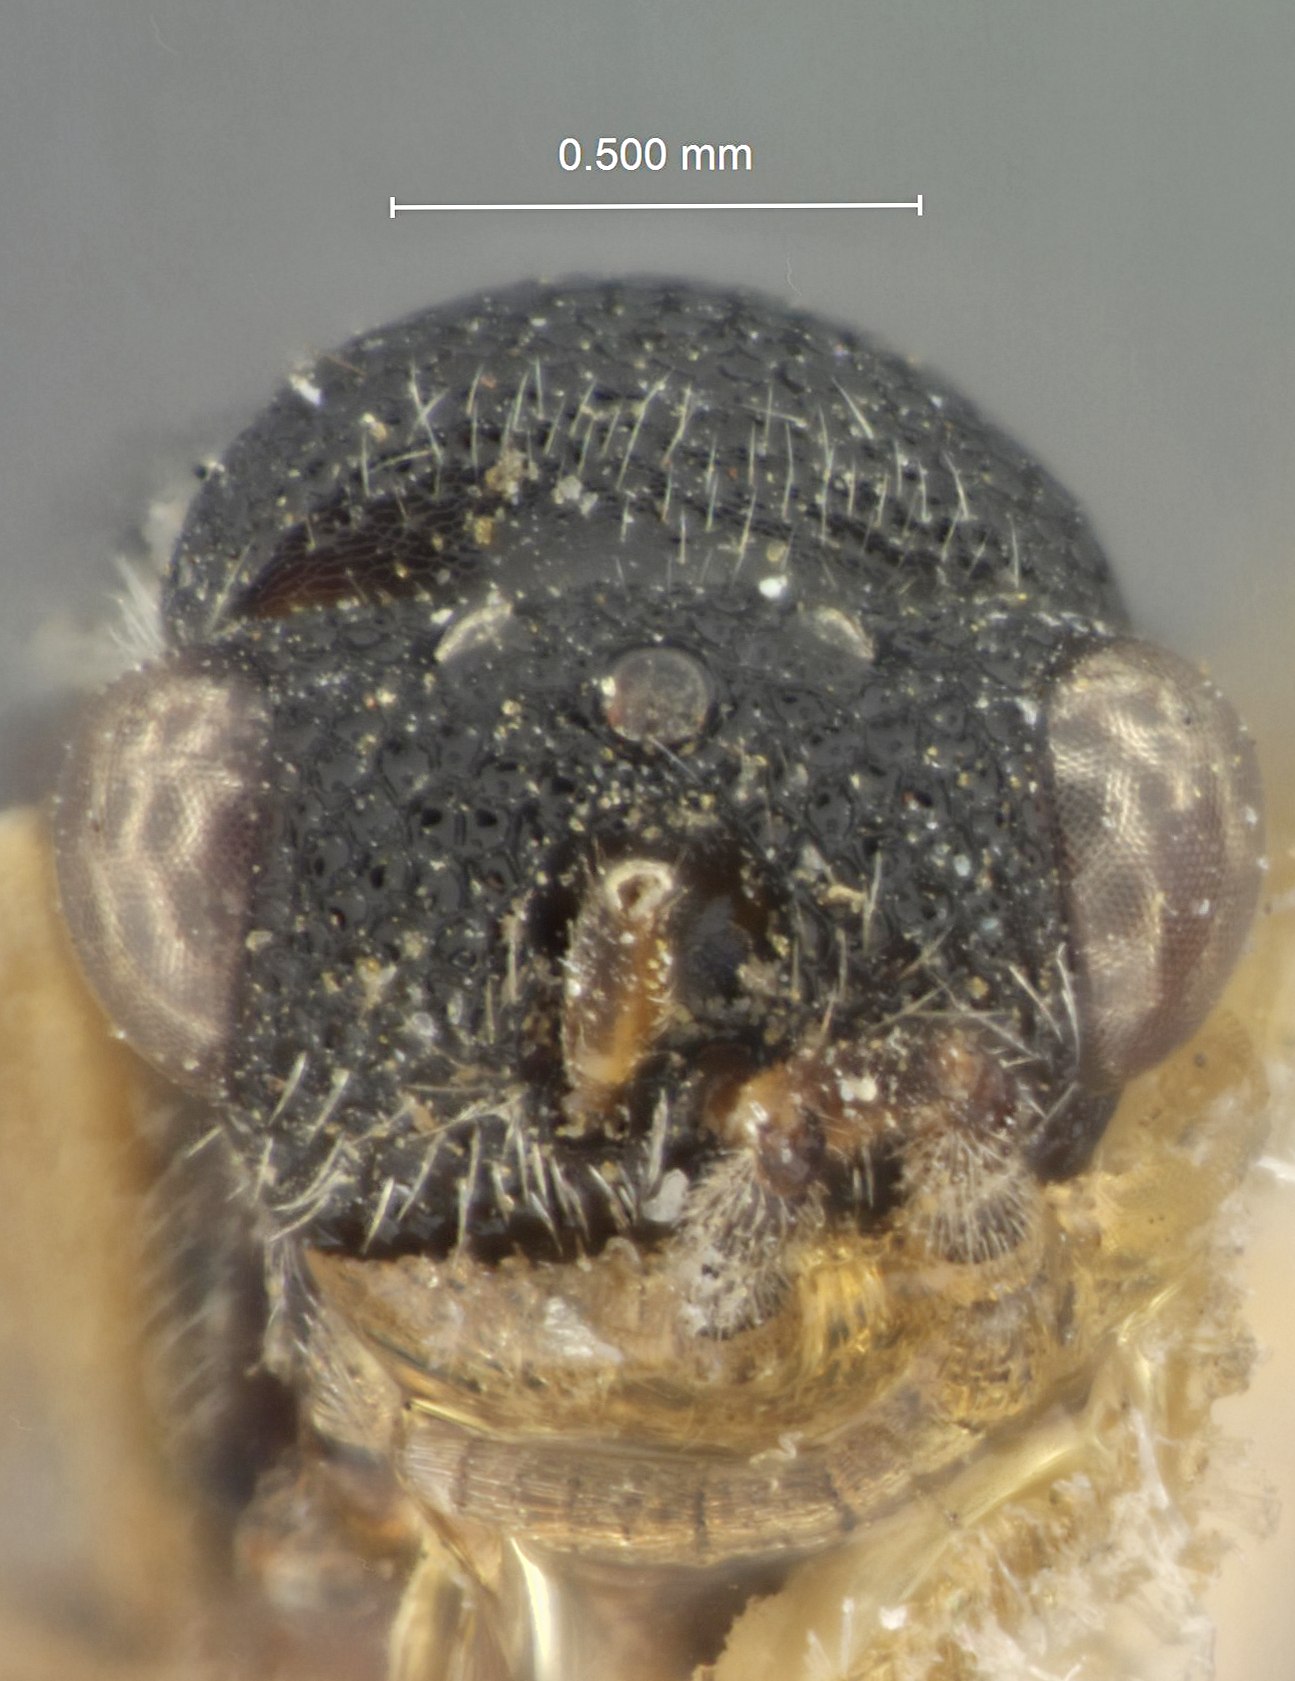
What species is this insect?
Eurytoma furva
